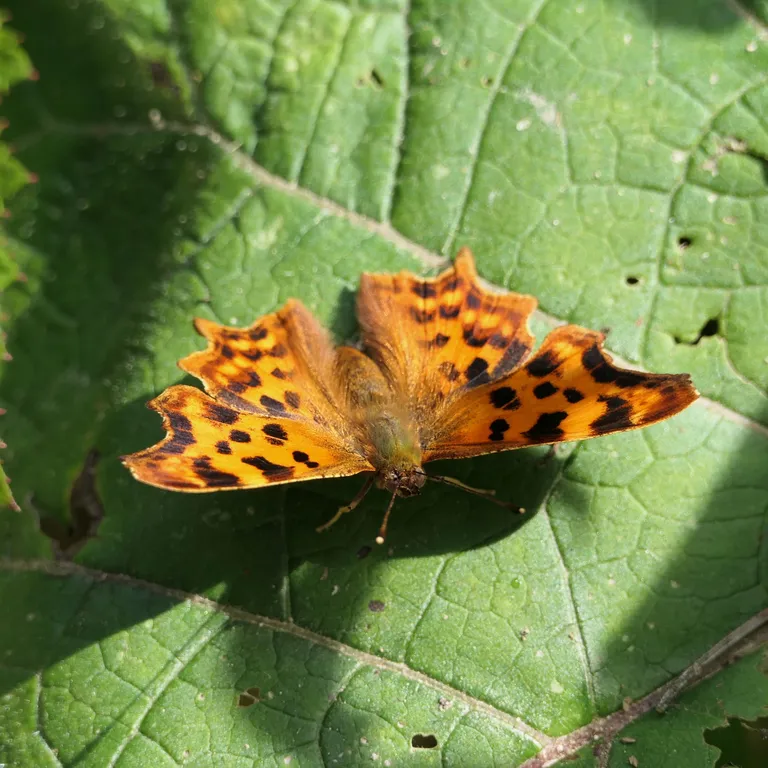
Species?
Polygonia c-album
